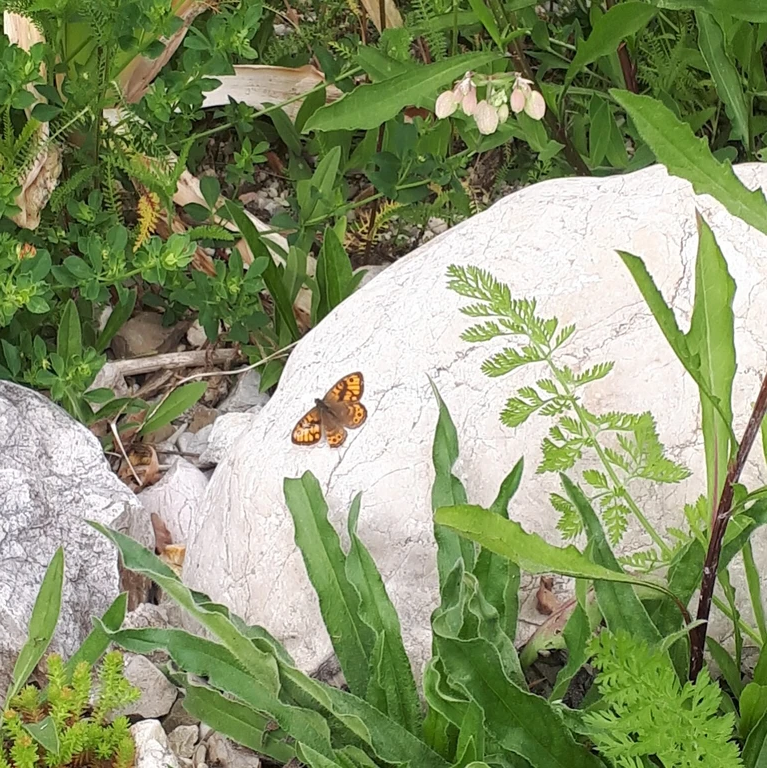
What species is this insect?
Lasiommata megera (also Pararge megera)
